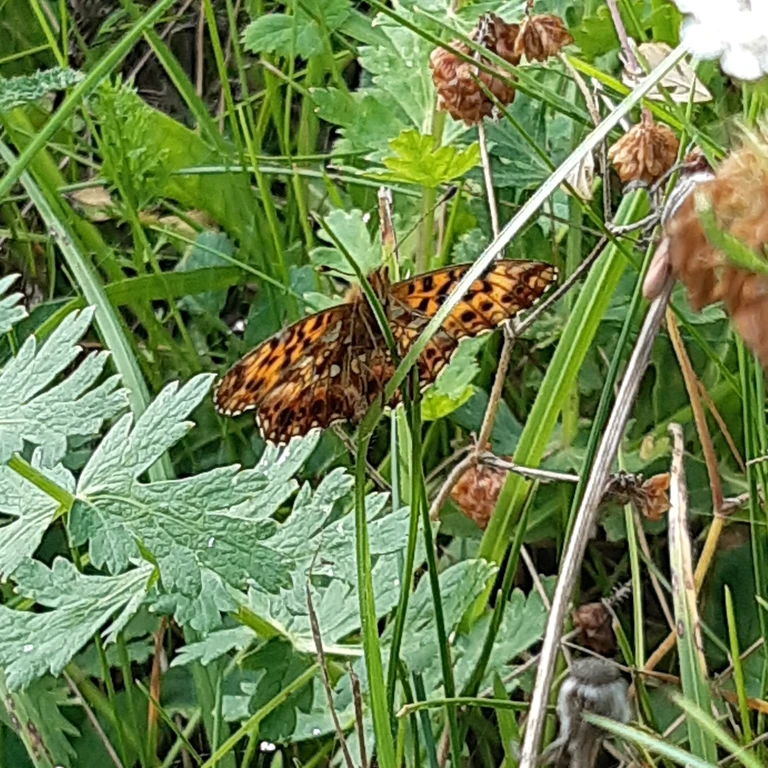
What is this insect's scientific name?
Boloria dia
